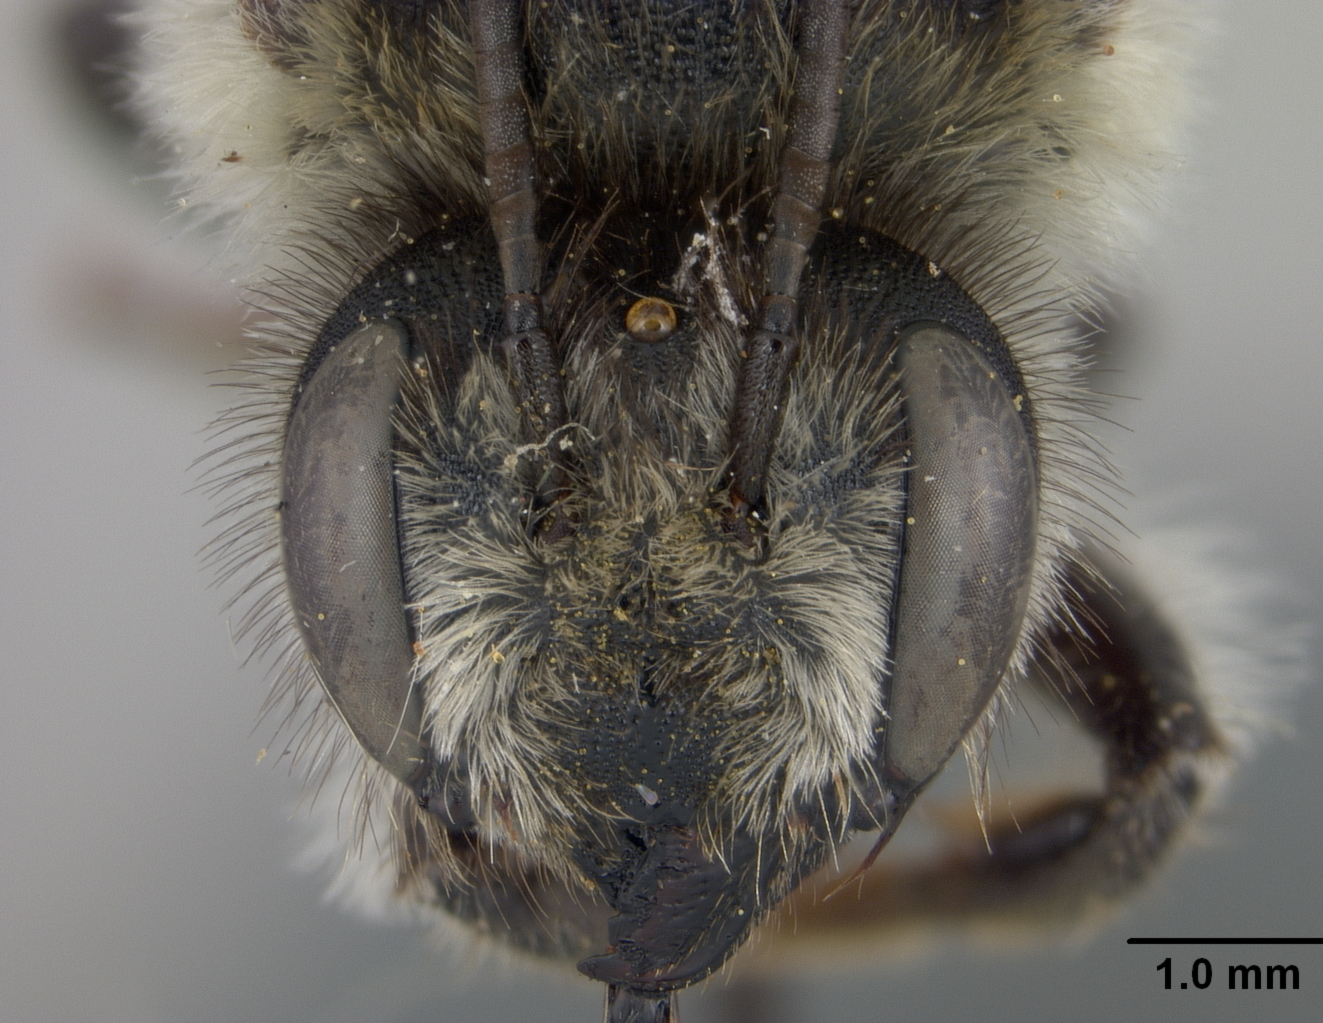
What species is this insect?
Megachile analis
